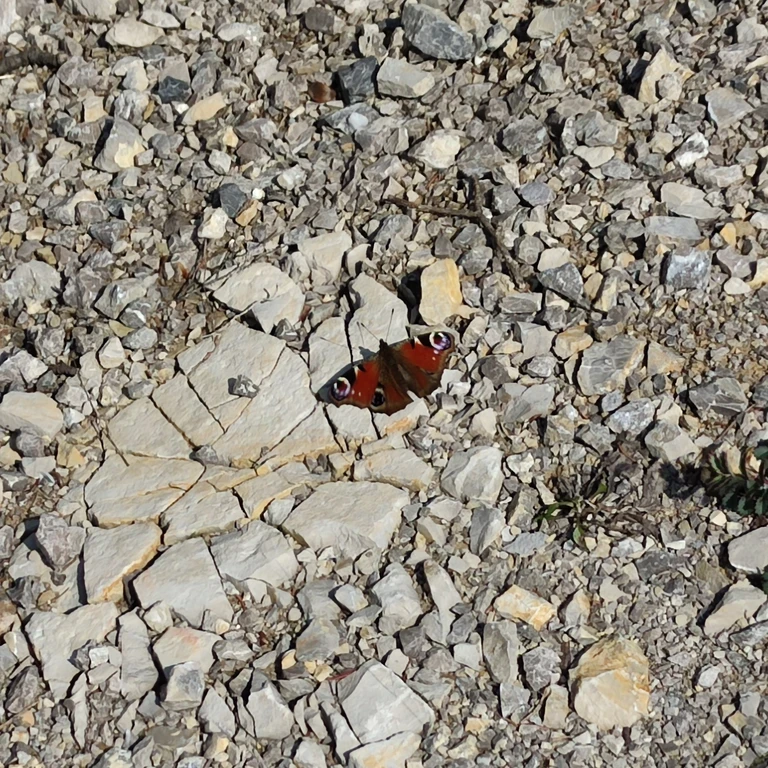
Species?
Aglais io
